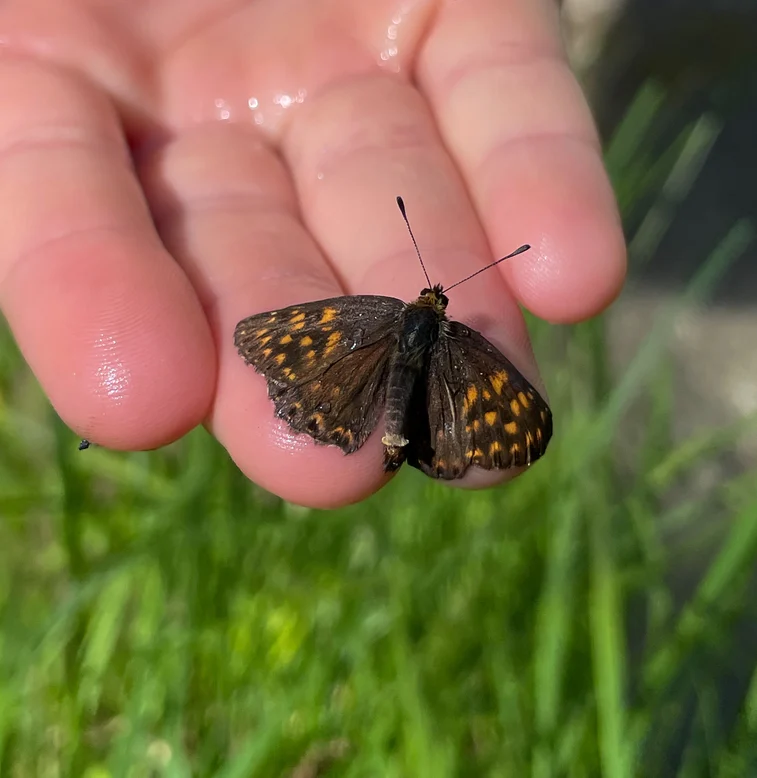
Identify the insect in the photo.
Hamearis lucina
